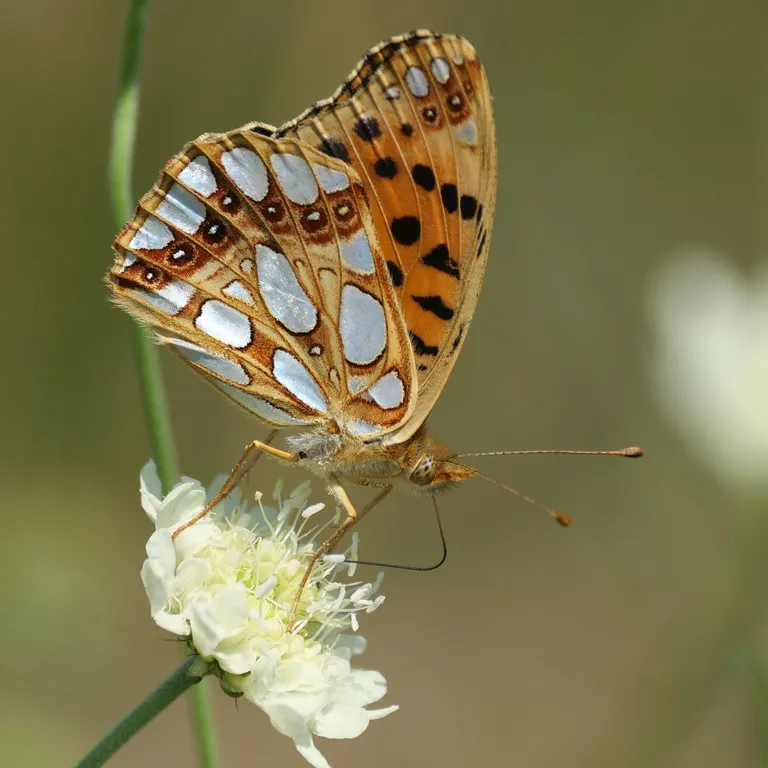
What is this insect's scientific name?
Issoria lathonia
